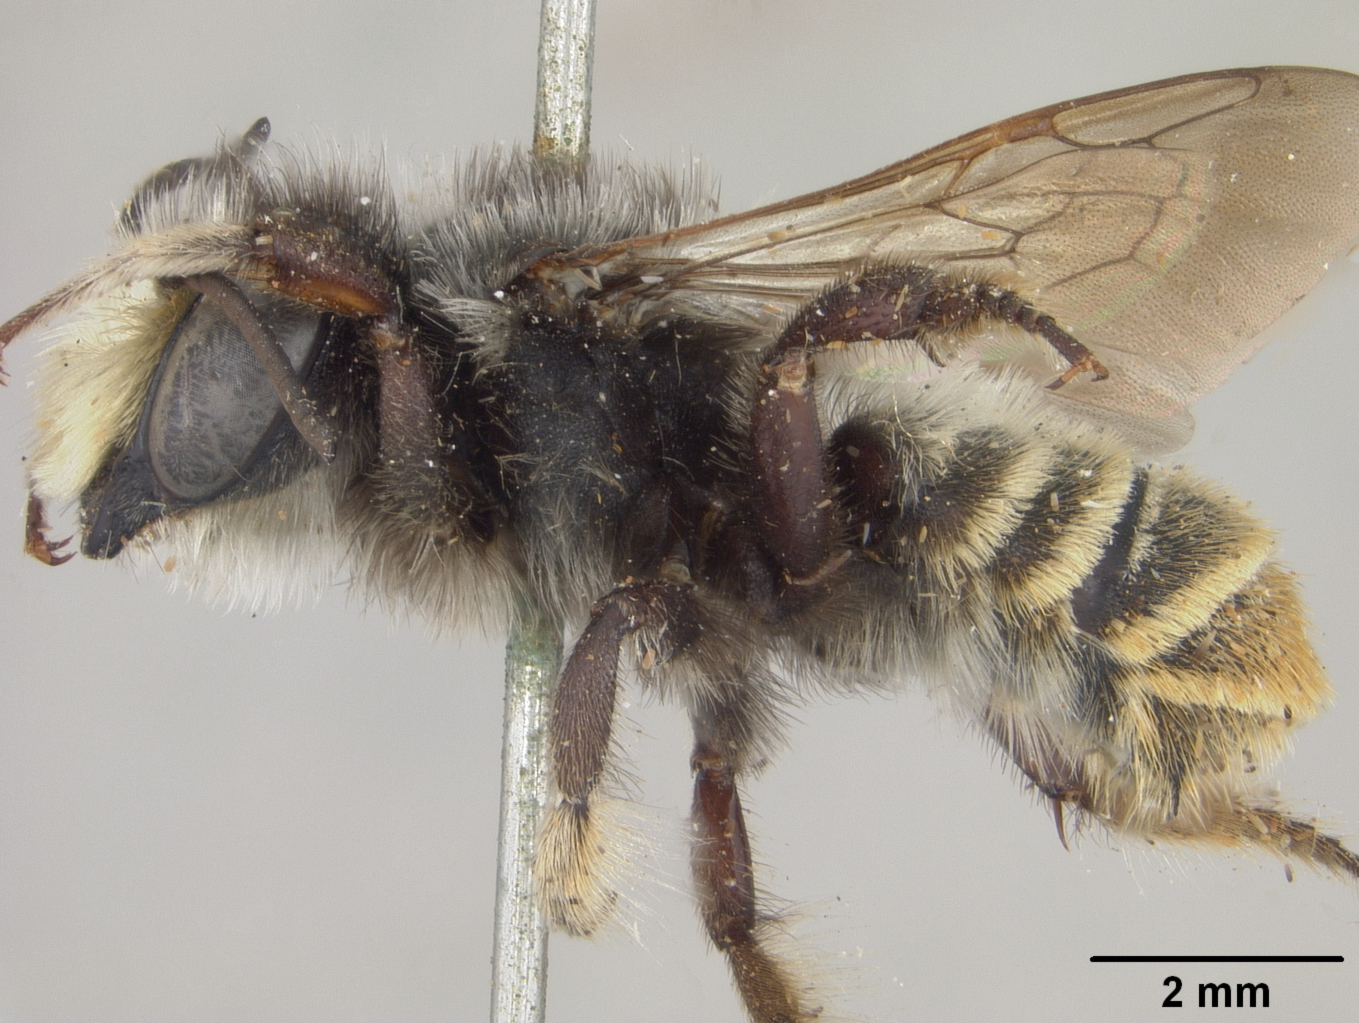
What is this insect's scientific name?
Megachile bruneriella
